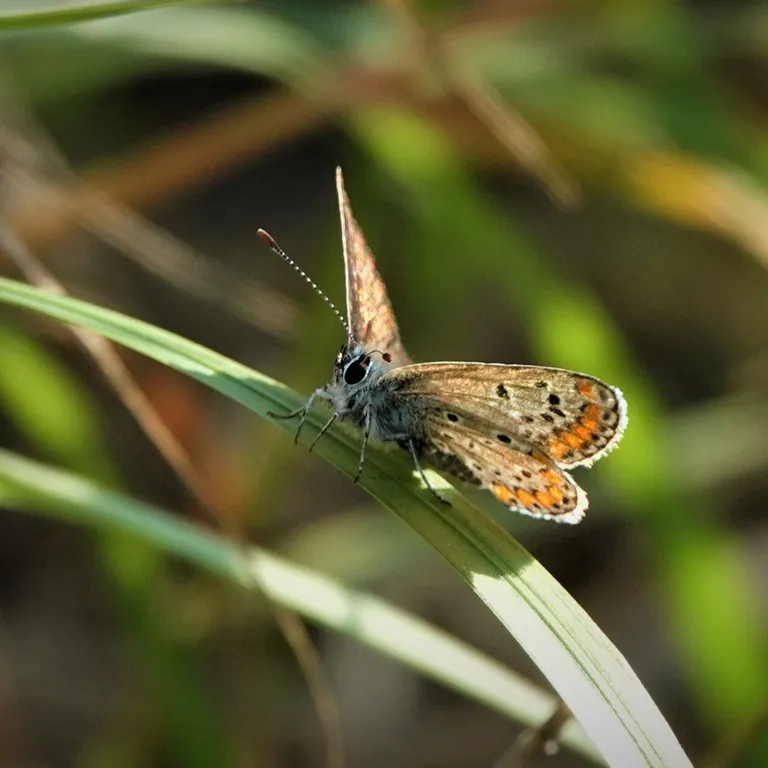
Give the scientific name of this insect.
Aricia agestis/artaxerxes
